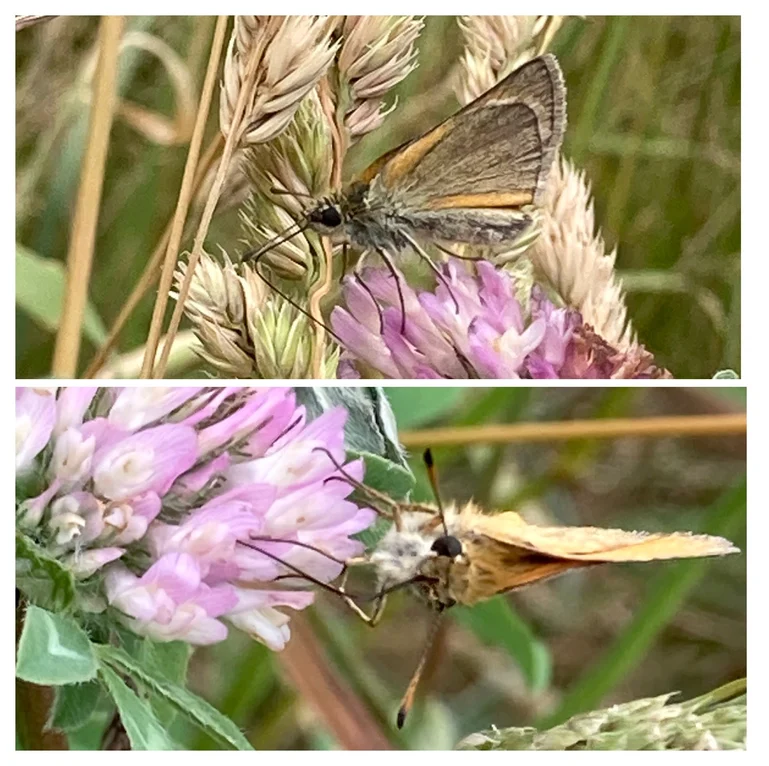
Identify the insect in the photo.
Thymelicus lineola
